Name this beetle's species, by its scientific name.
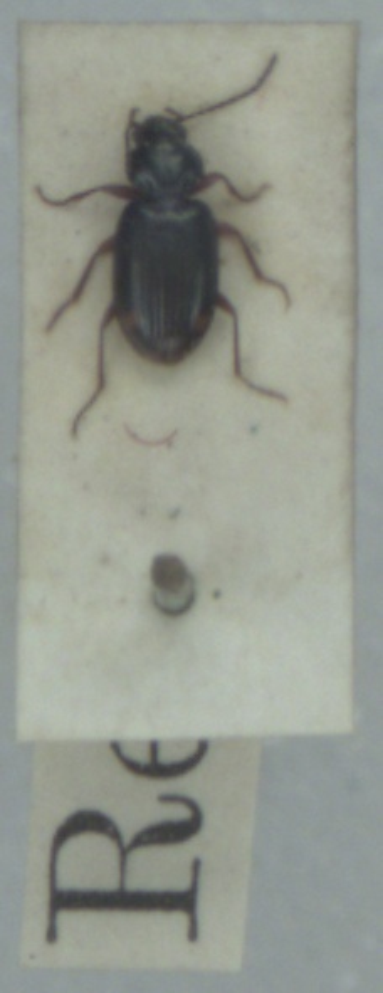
Bembidion biguttatum
